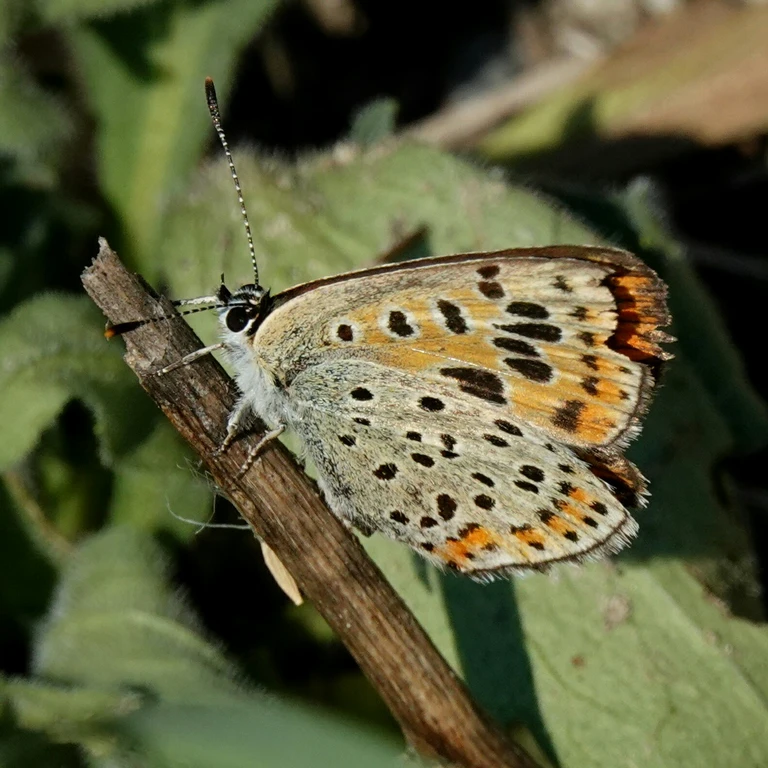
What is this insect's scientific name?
Lycaena tityrus (also Loweia tityrus)
